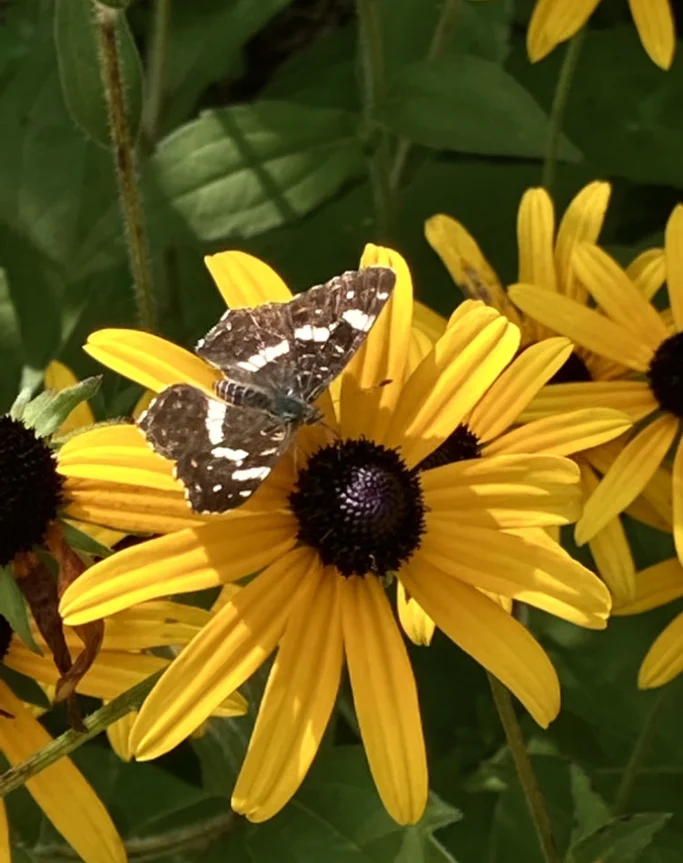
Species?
Araschnia levana
